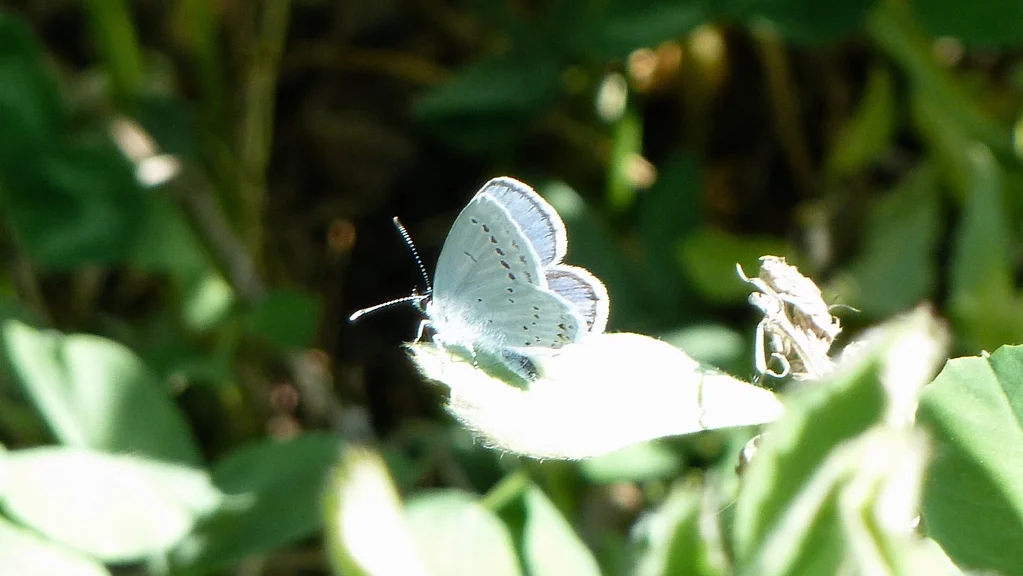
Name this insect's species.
Cupido argiades (also Elkalyce argiades)
